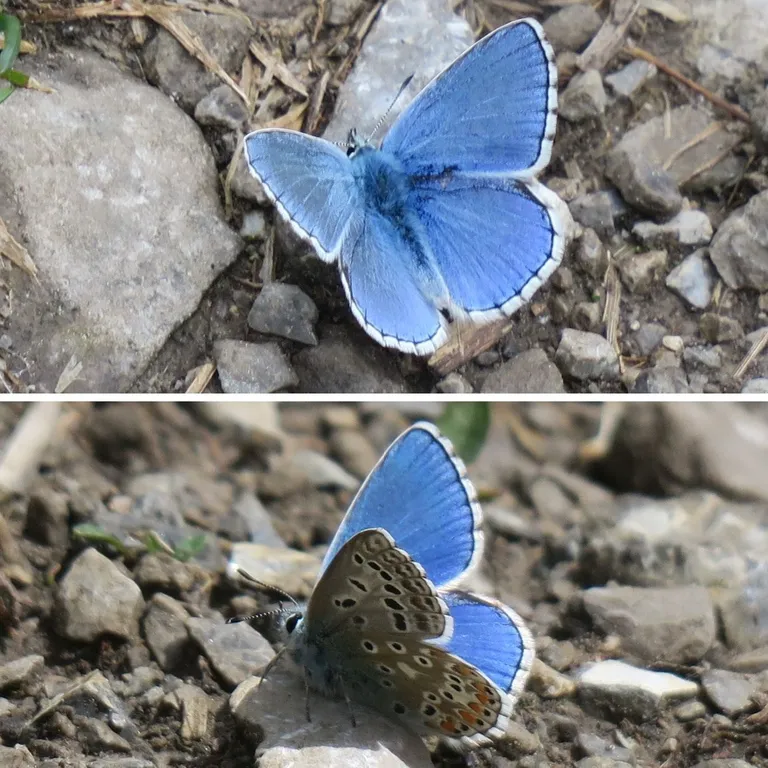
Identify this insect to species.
Lysandra bellargus
